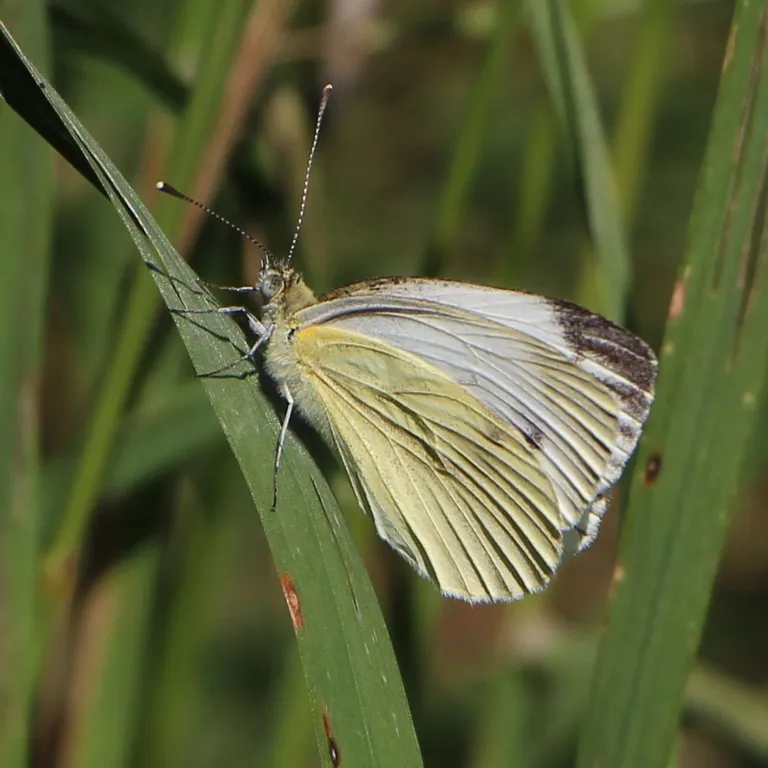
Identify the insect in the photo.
Pieris napi
